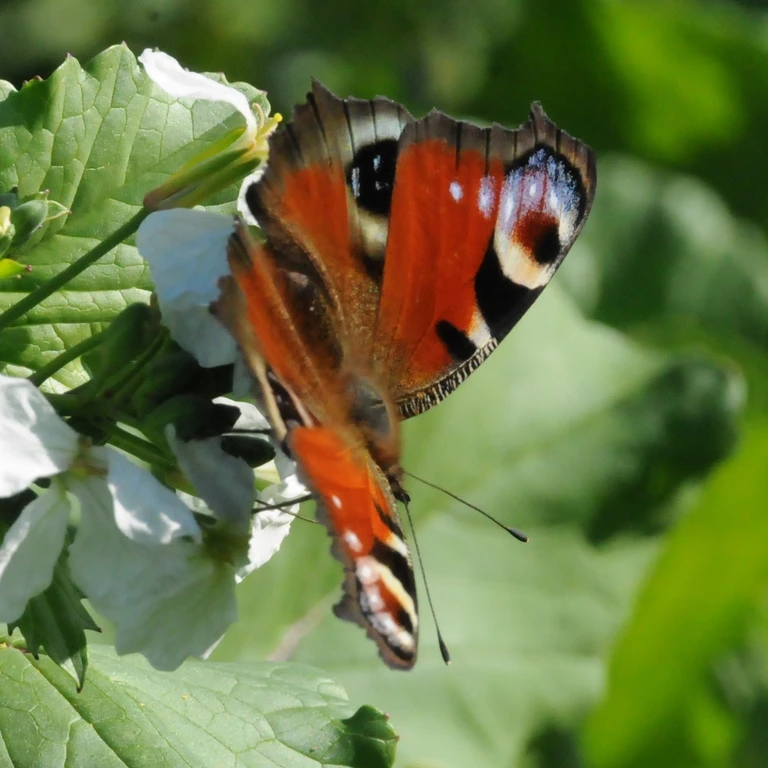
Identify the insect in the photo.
Aglais io
